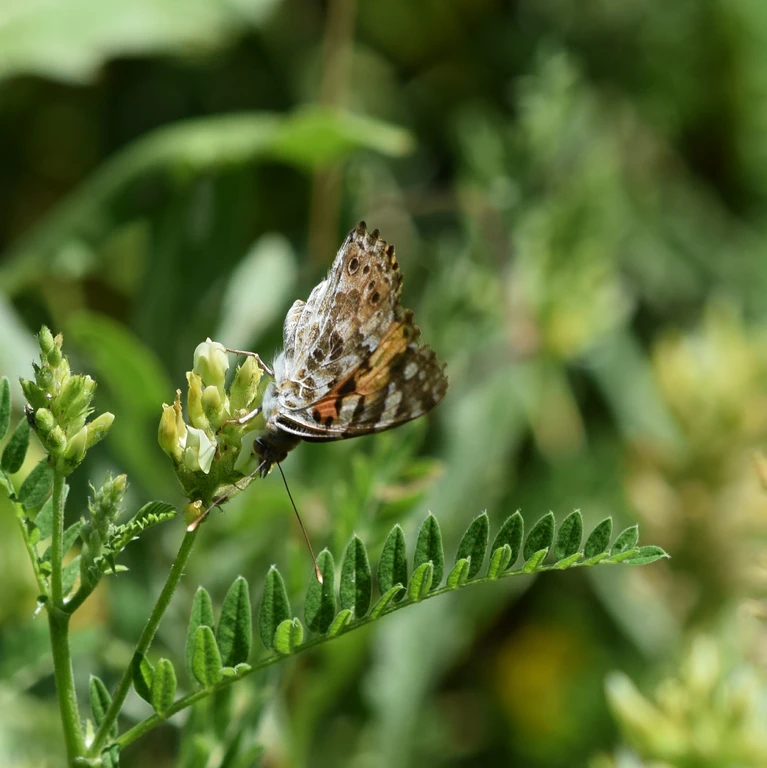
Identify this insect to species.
Vanessa cardui
